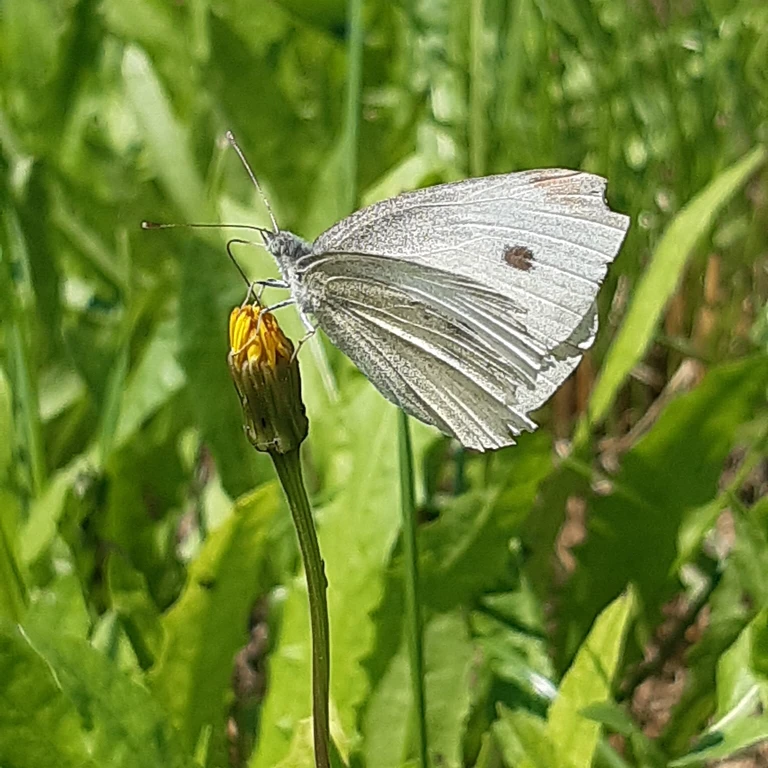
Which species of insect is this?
Pieris rapae
